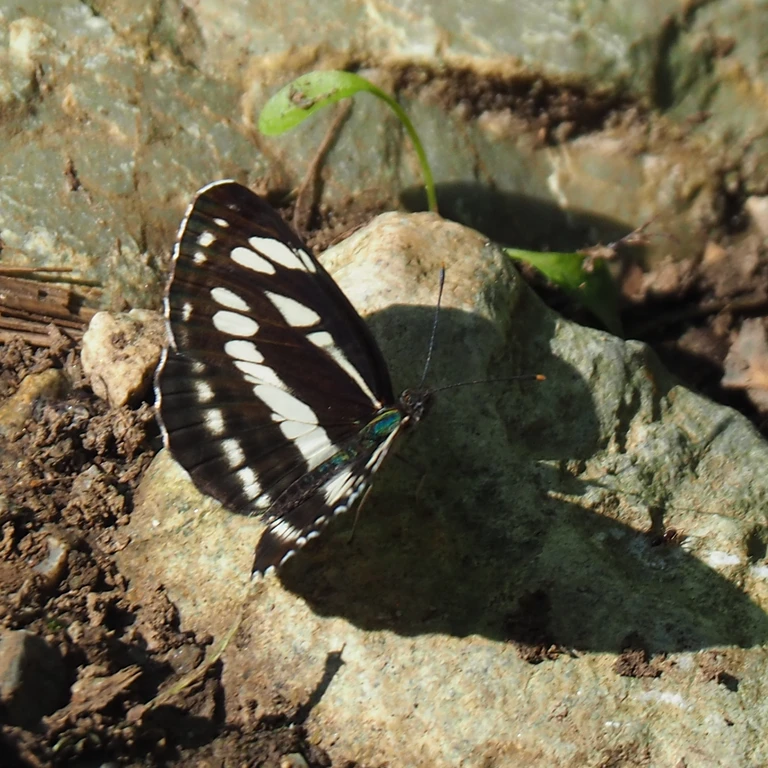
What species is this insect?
Neptis sappho
